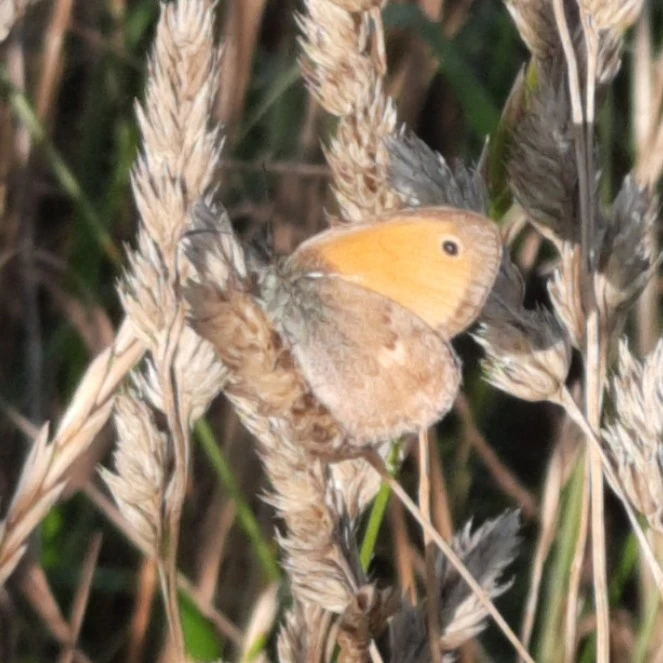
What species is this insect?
Coenonympha pamphilus
